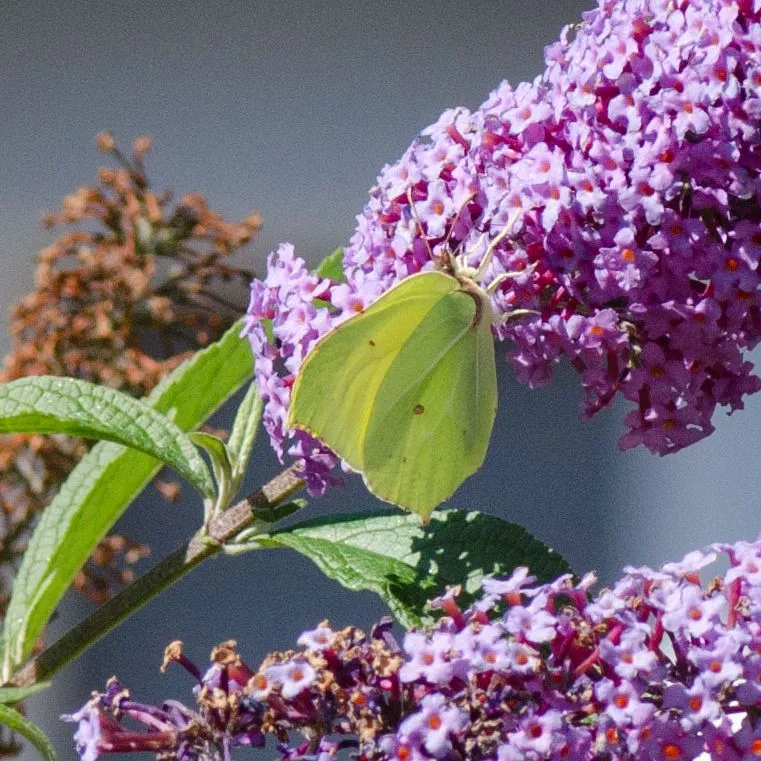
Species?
Gonepteryx rhamni
